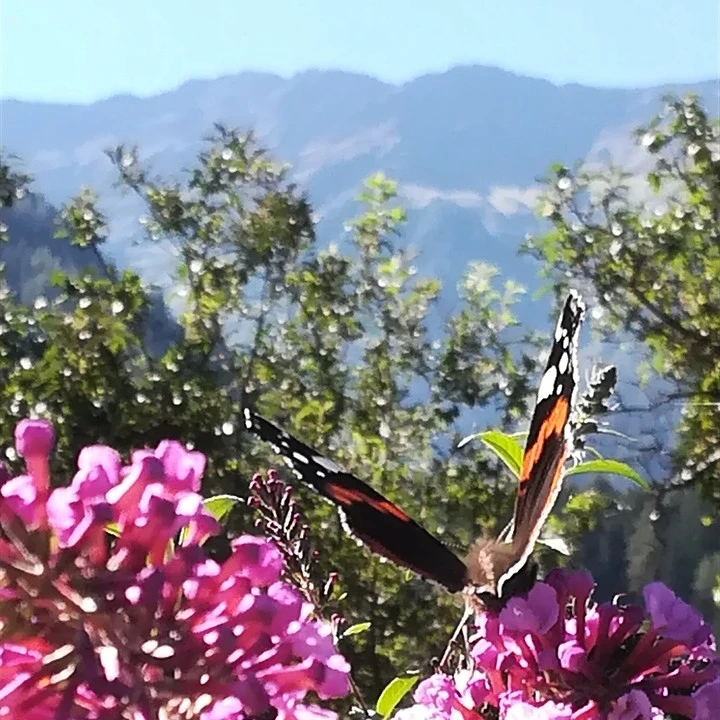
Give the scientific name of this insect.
Vanessa atalanta
